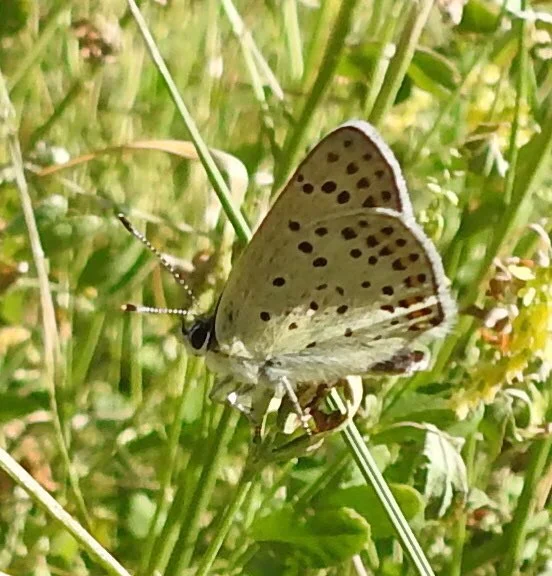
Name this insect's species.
Lycaena tityrus (also Loweia tityrus)
